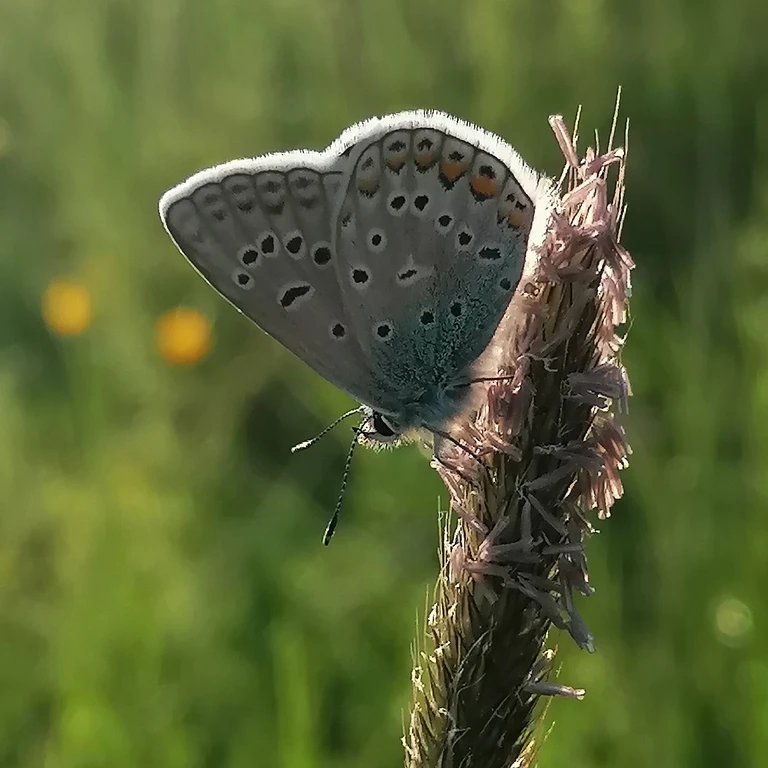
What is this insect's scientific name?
Polyommatus icarus
